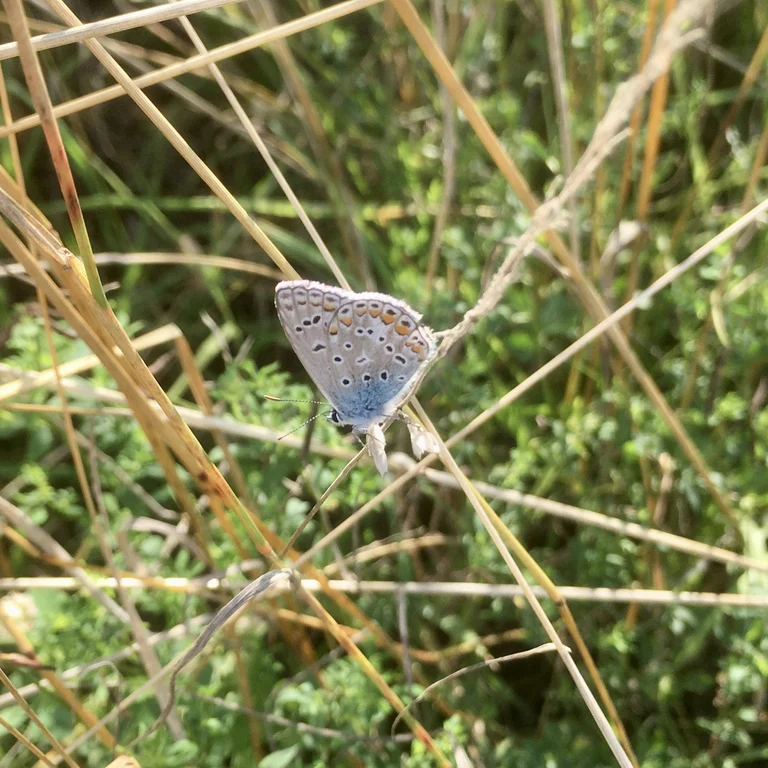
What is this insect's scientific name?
Polyommatus icarus
